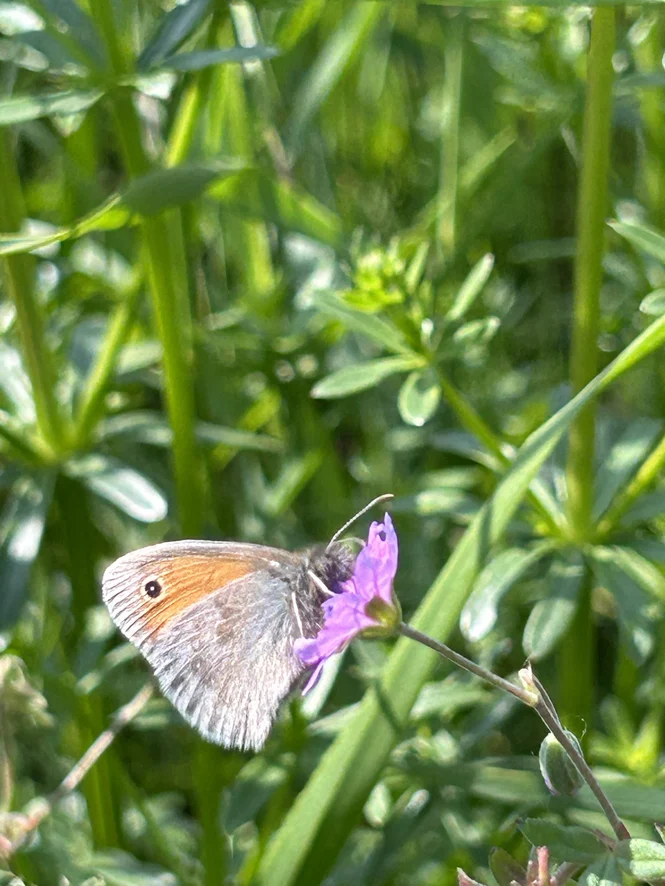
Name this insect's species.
Coenonympha pamphilus
